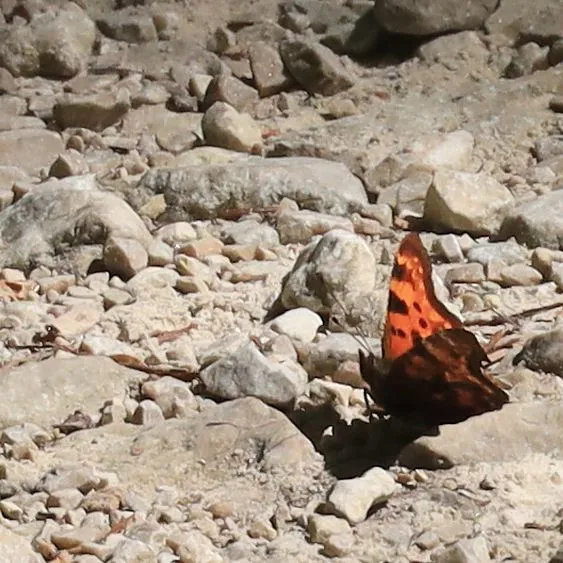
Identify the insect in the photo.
Polygonia c-album
